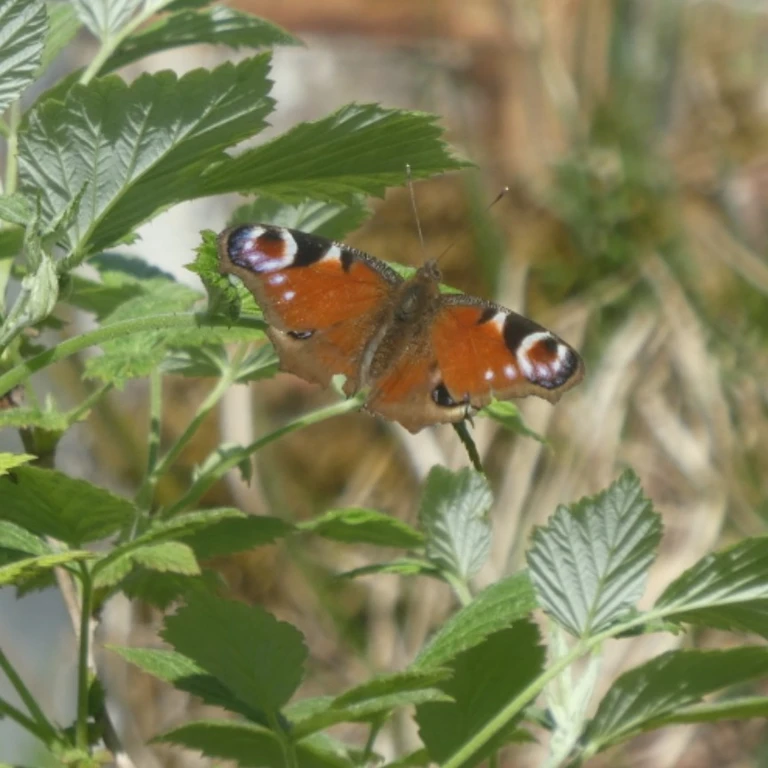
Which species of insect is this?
Aglais io
